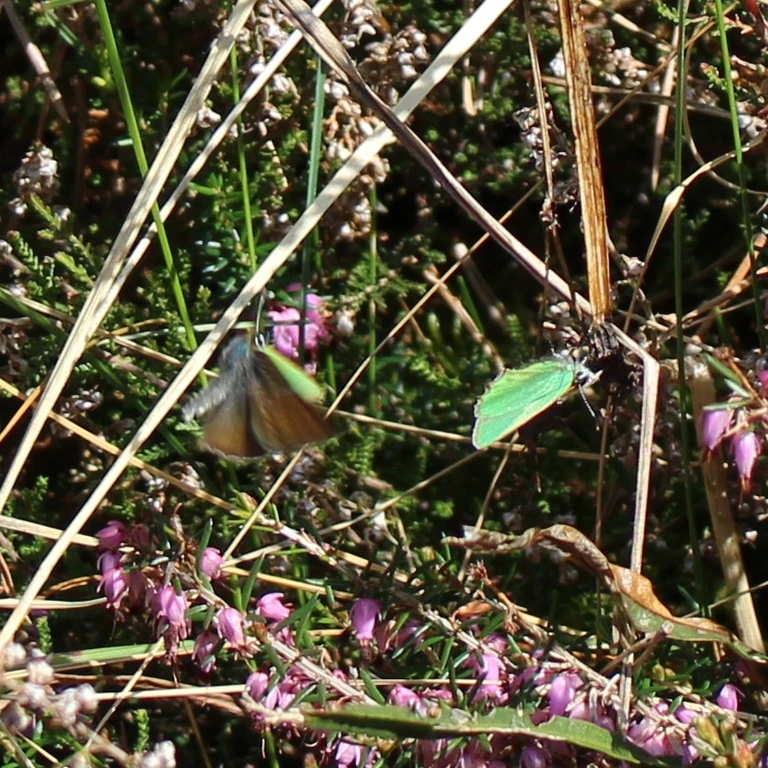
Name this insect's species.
Callophrys rubi
